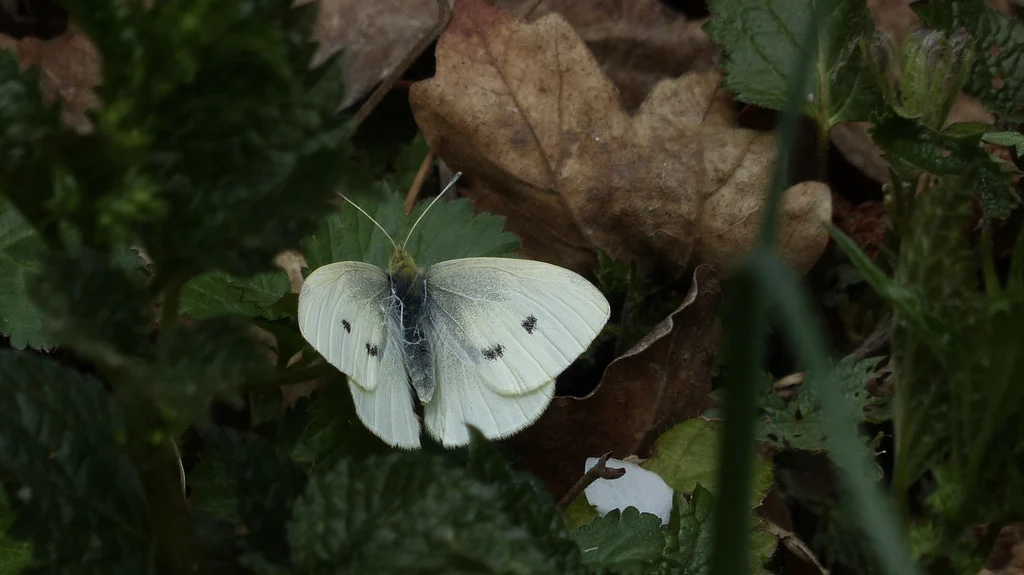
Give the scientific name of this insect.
Pieris rapae
